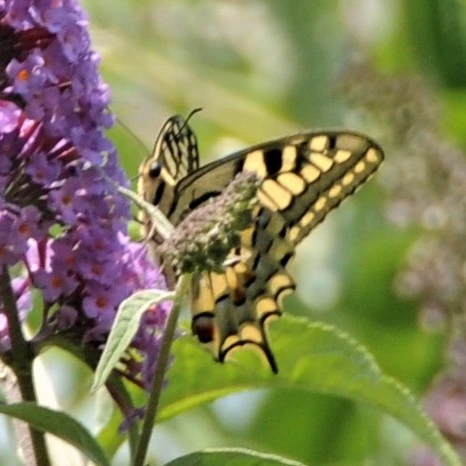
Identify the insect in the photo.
Papilio machaon
